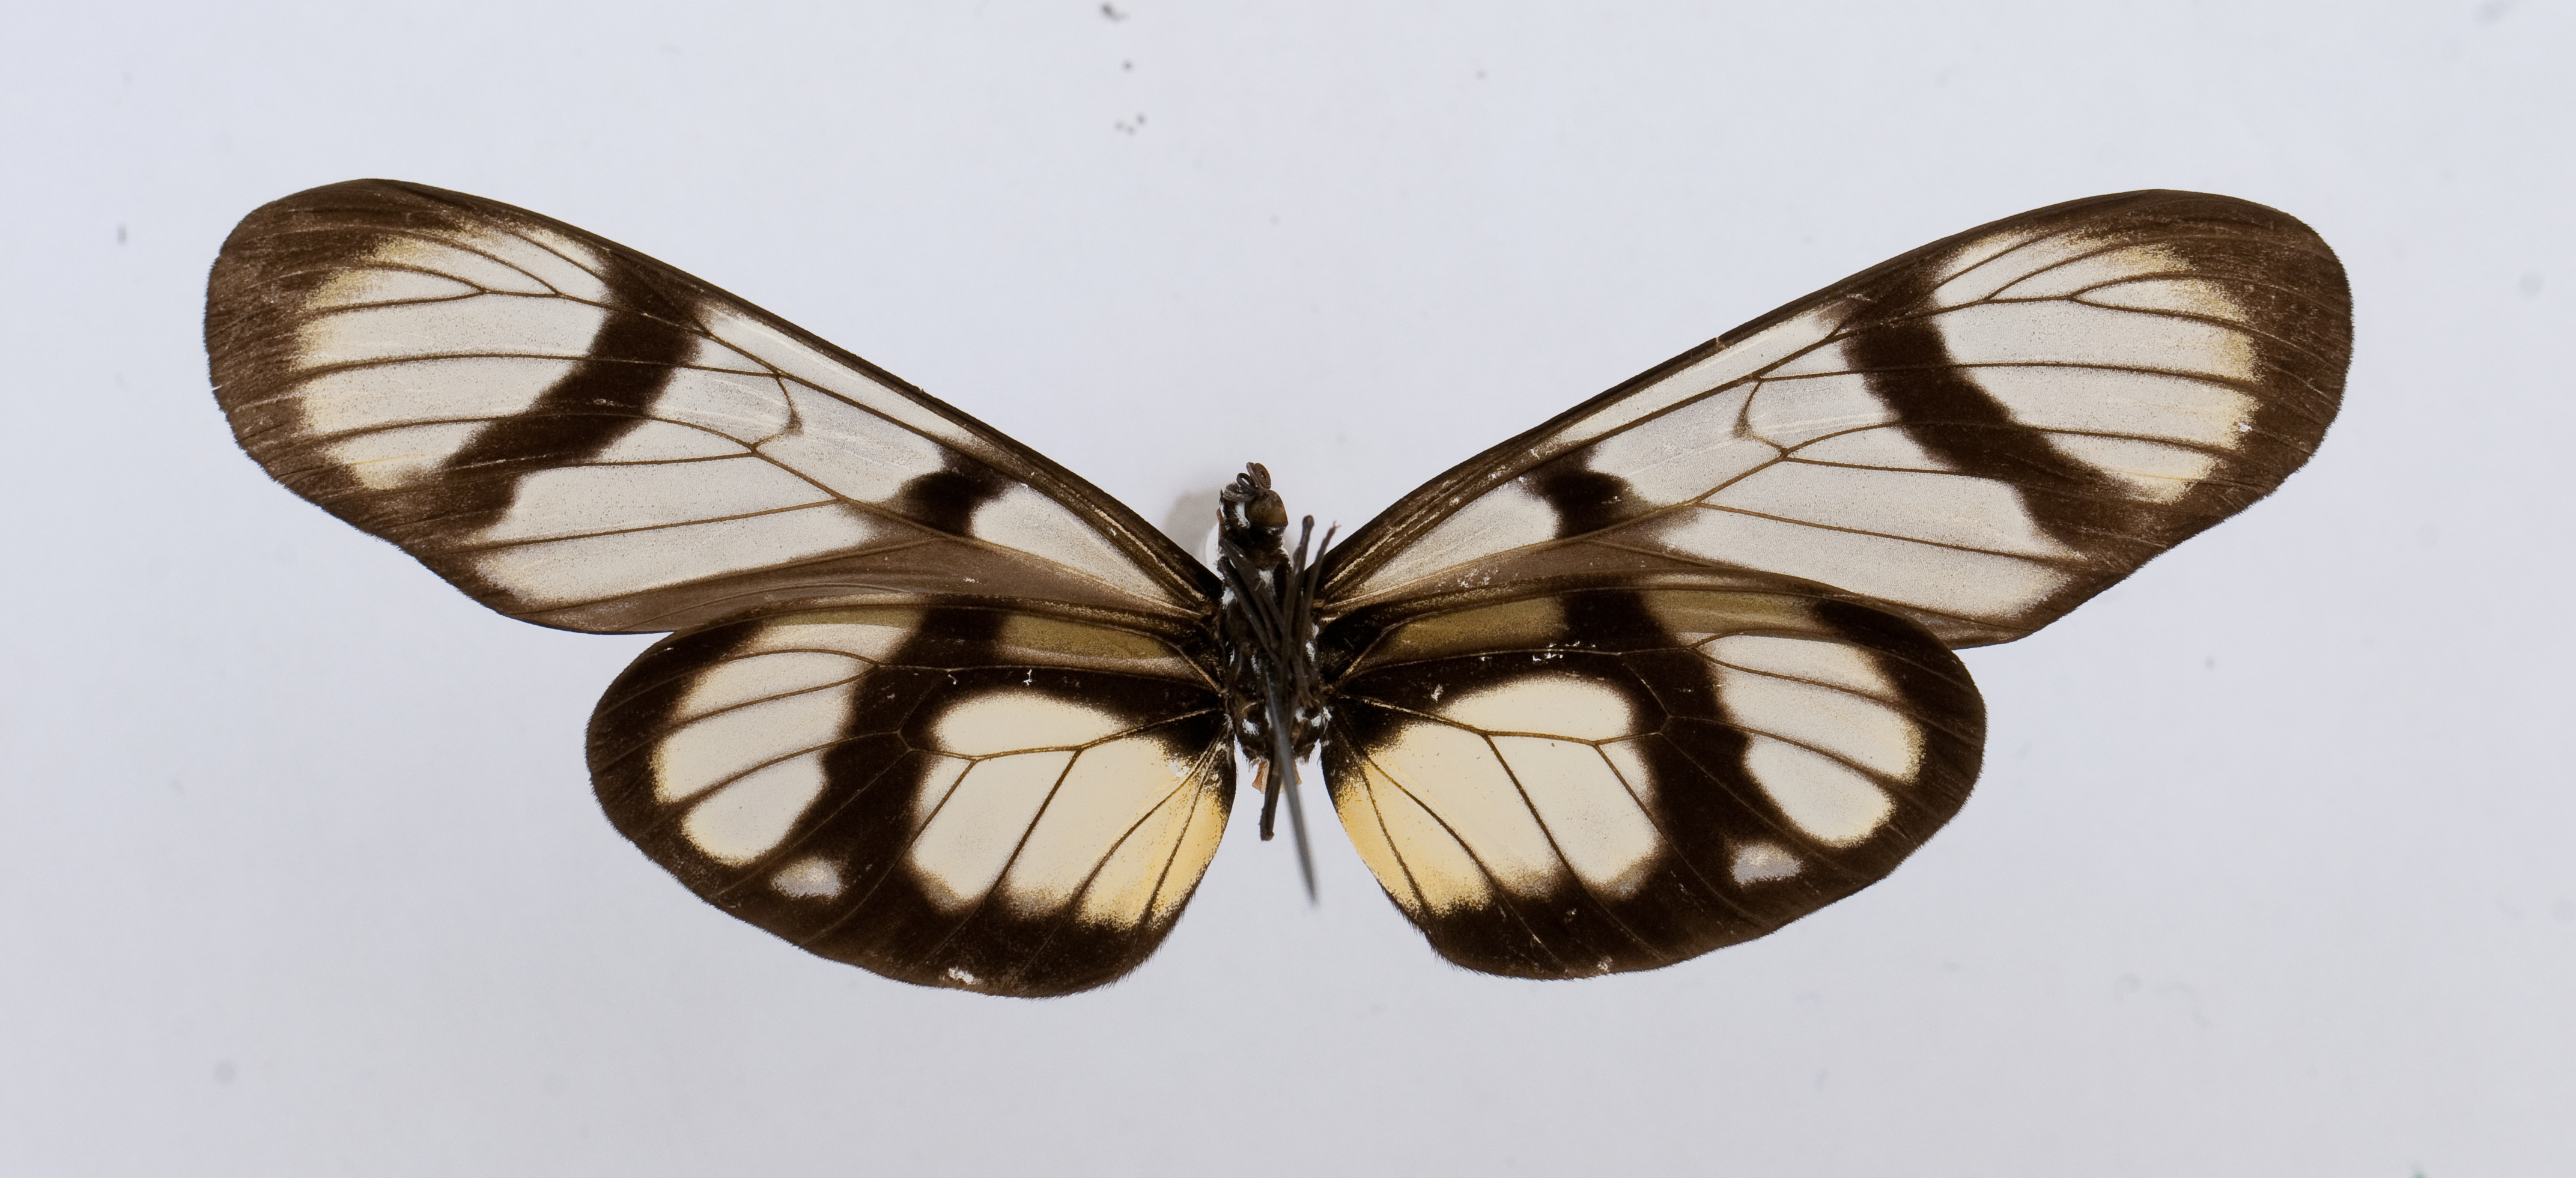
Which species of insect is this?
Patia orise
